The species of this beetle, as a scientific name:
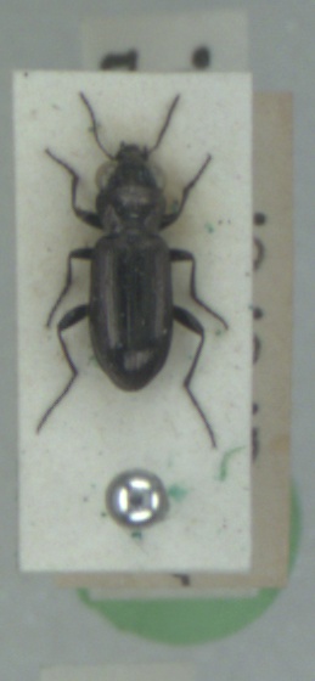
Notiophilus aquaticus
